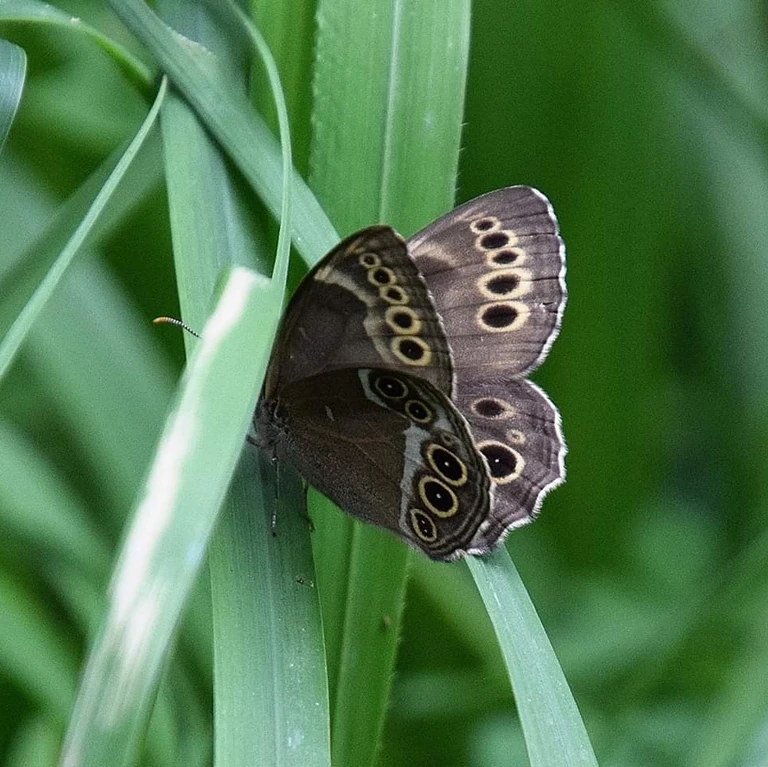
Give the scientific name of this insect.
Lopinga achine (also Pararge achine)
